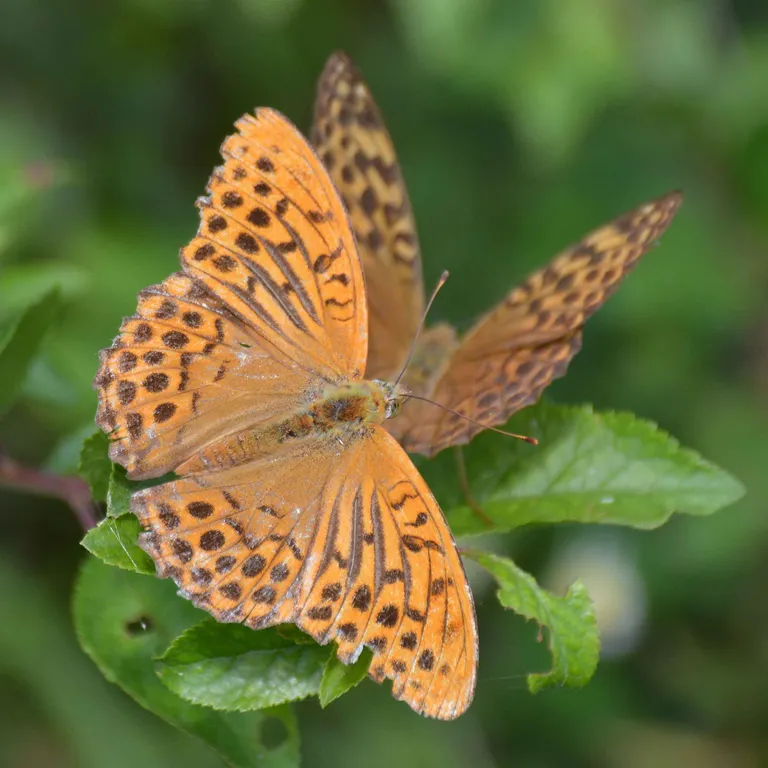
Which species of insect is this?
Argynnis paphia
